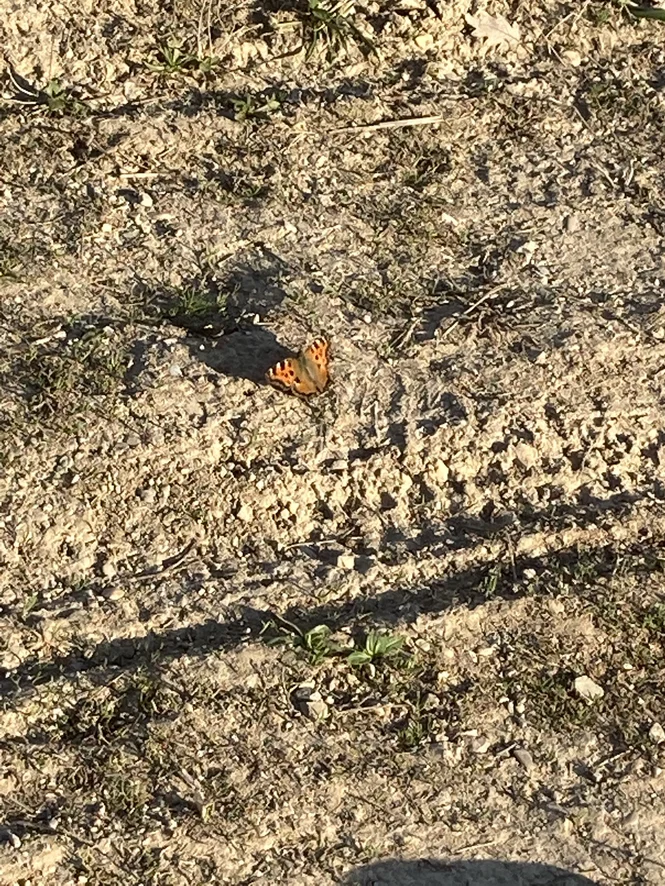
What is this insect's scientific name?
Nymphalis polychloros
